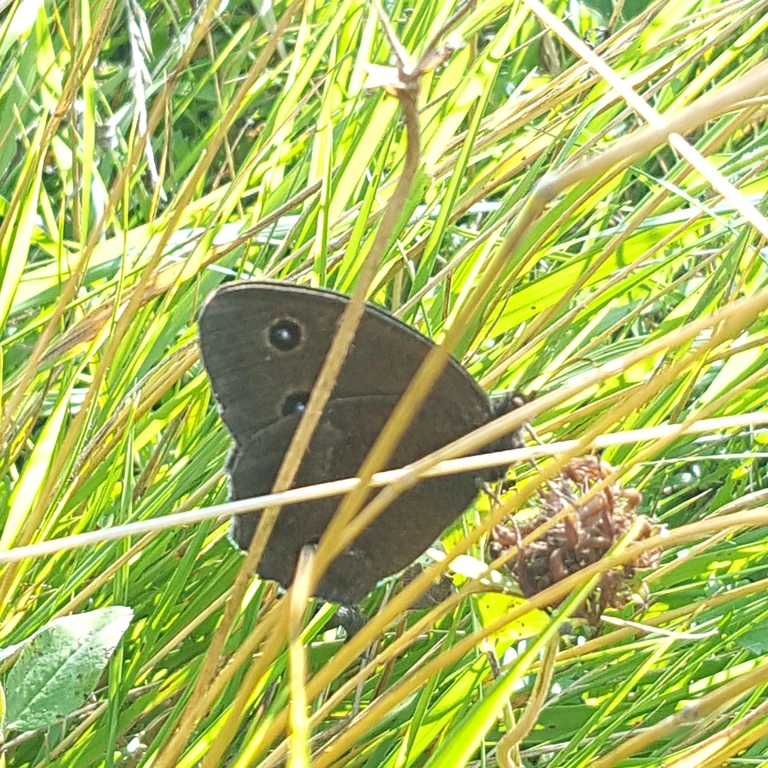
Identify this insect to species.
Minois dryas
